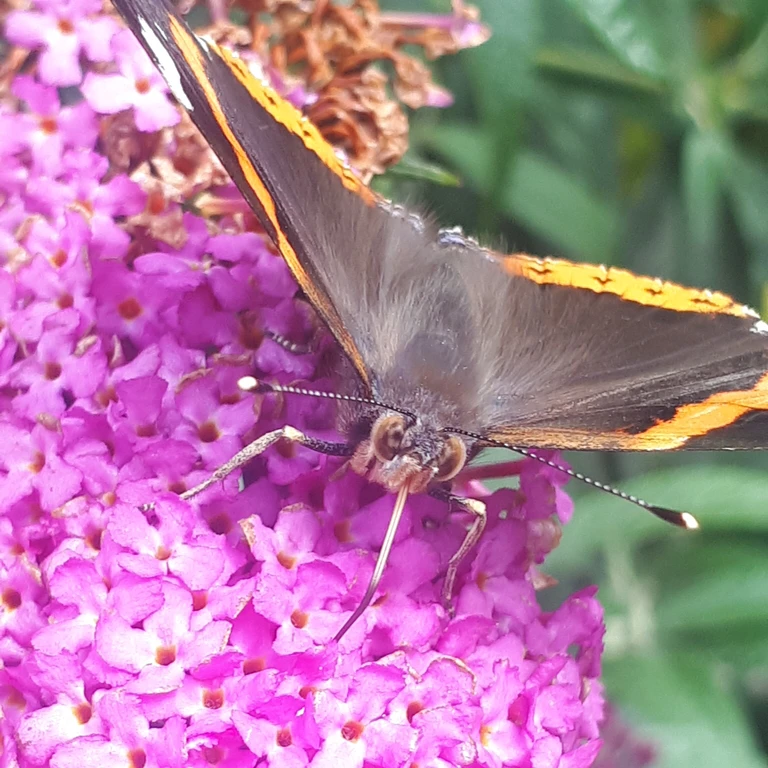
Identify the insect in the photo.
Vanessa atalanta
